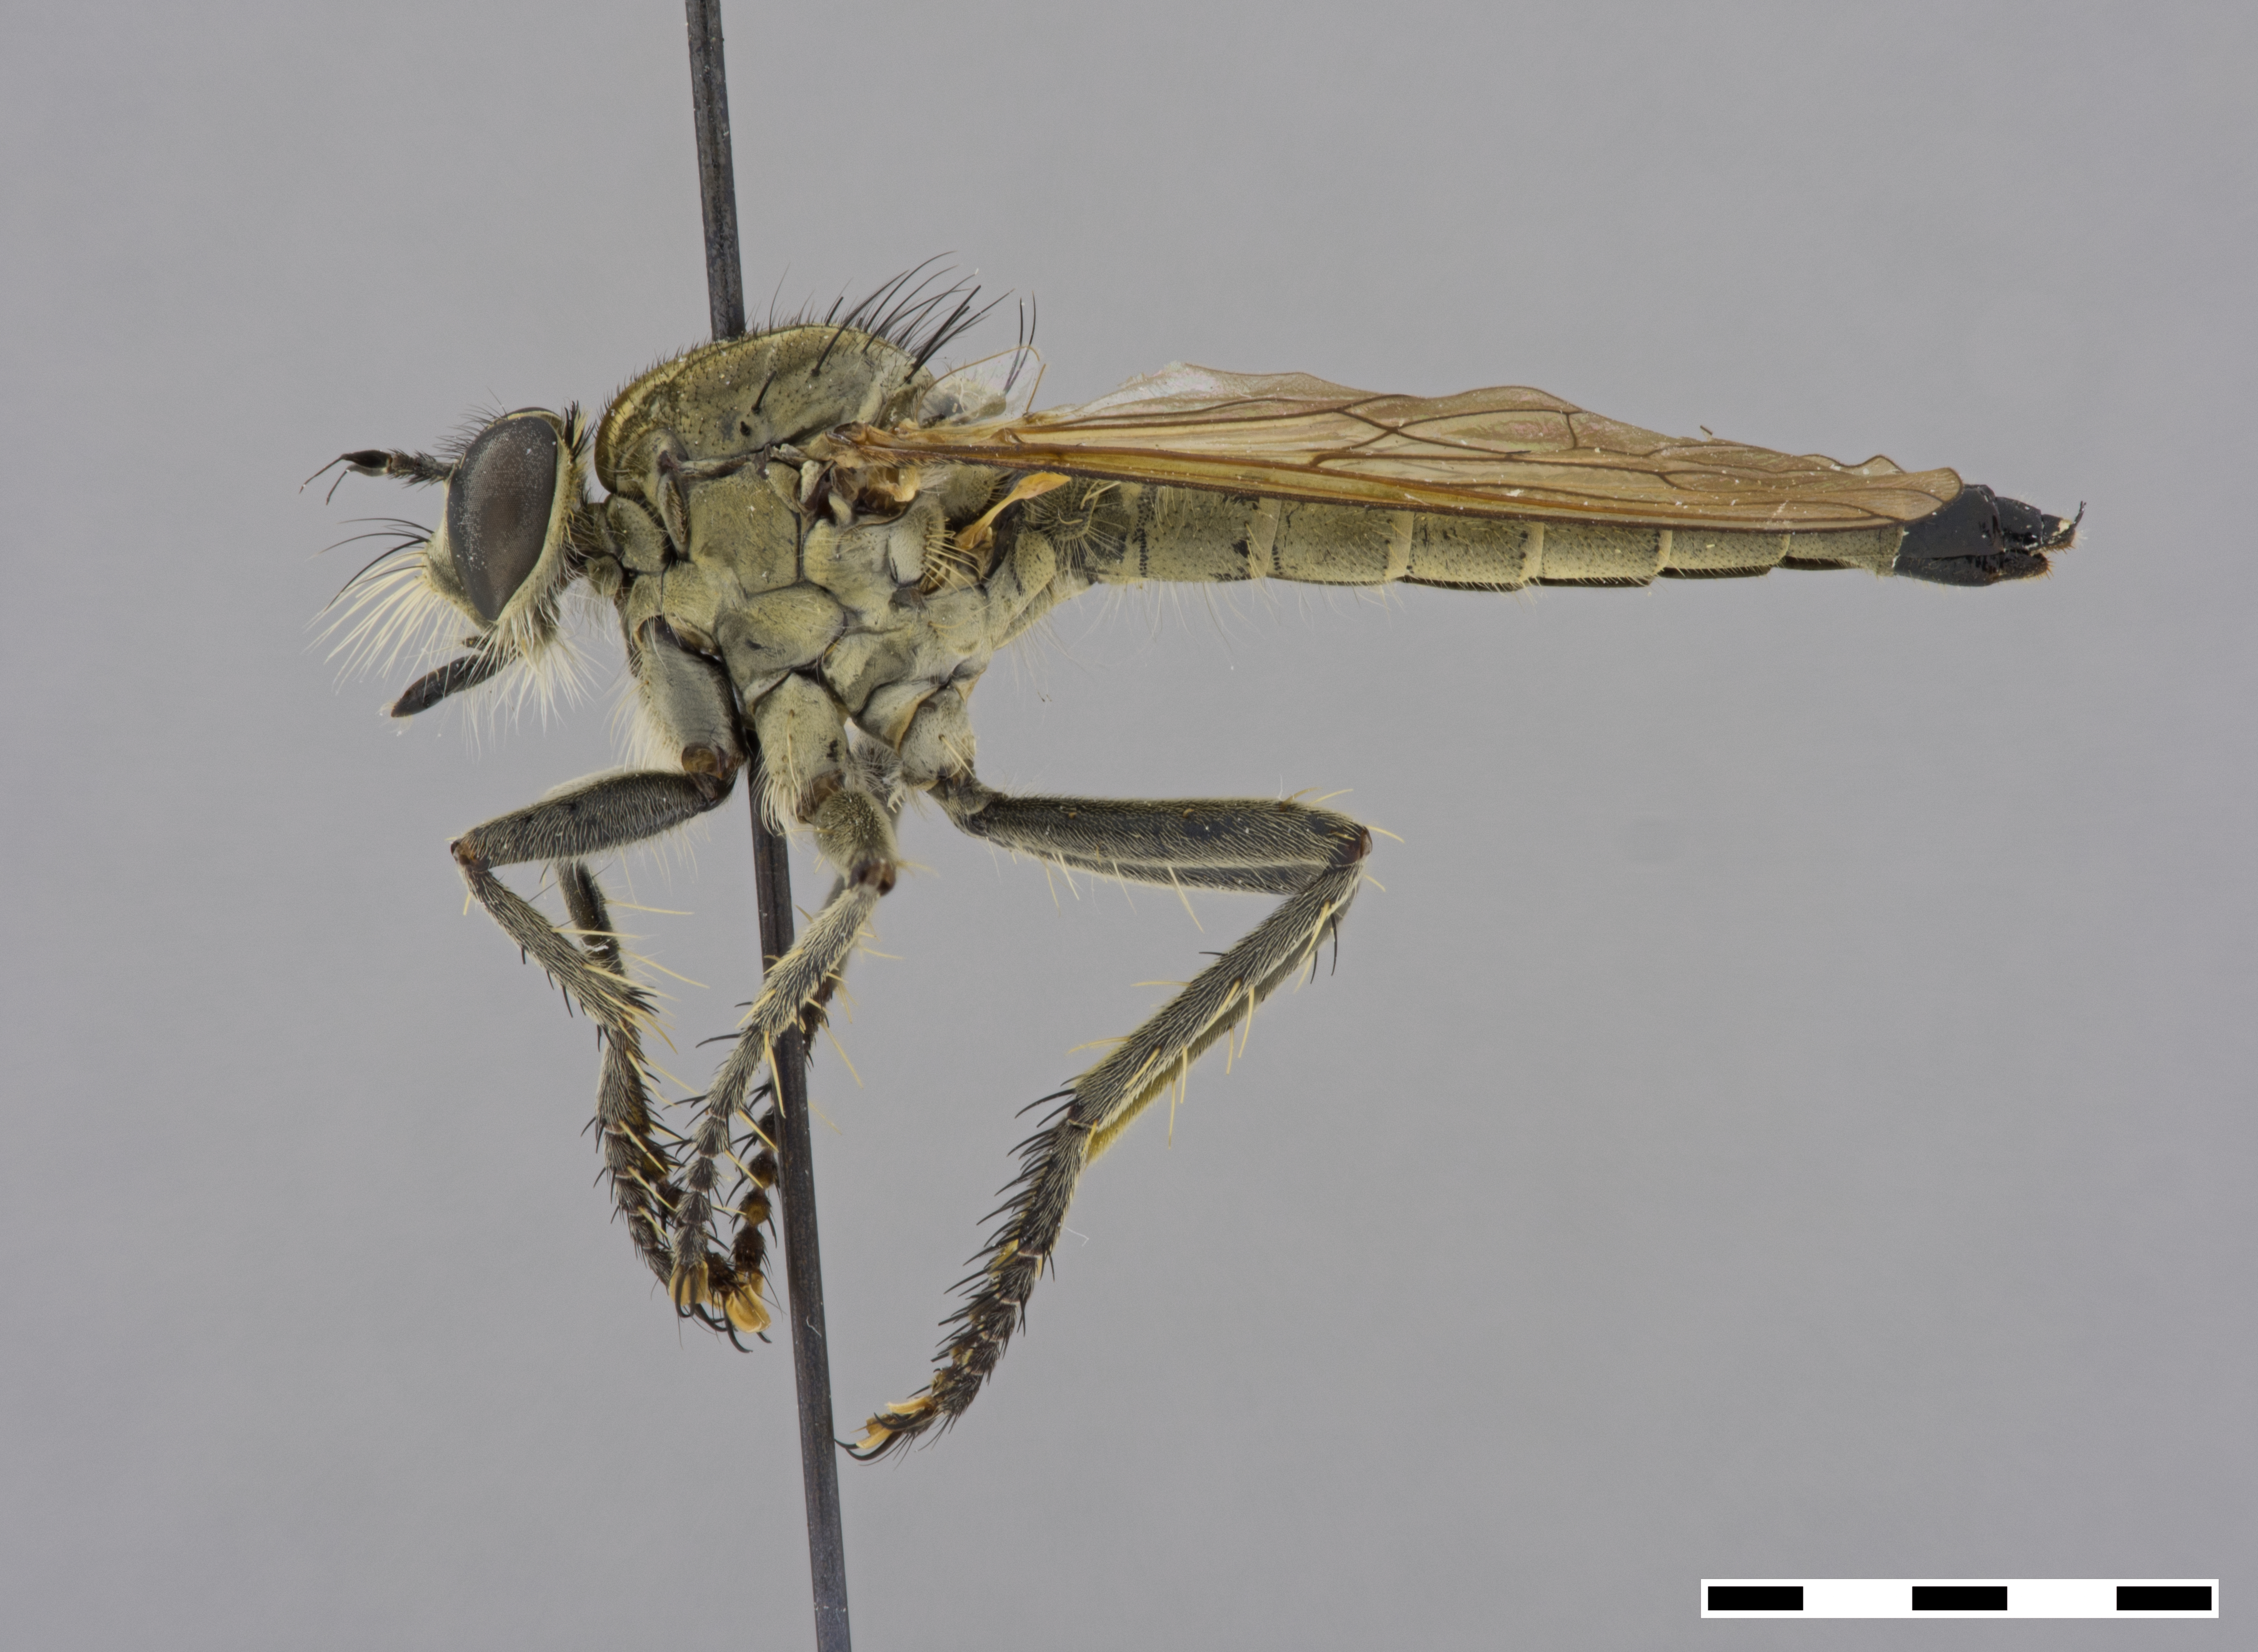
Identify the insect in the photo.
Philonicus albiceps
